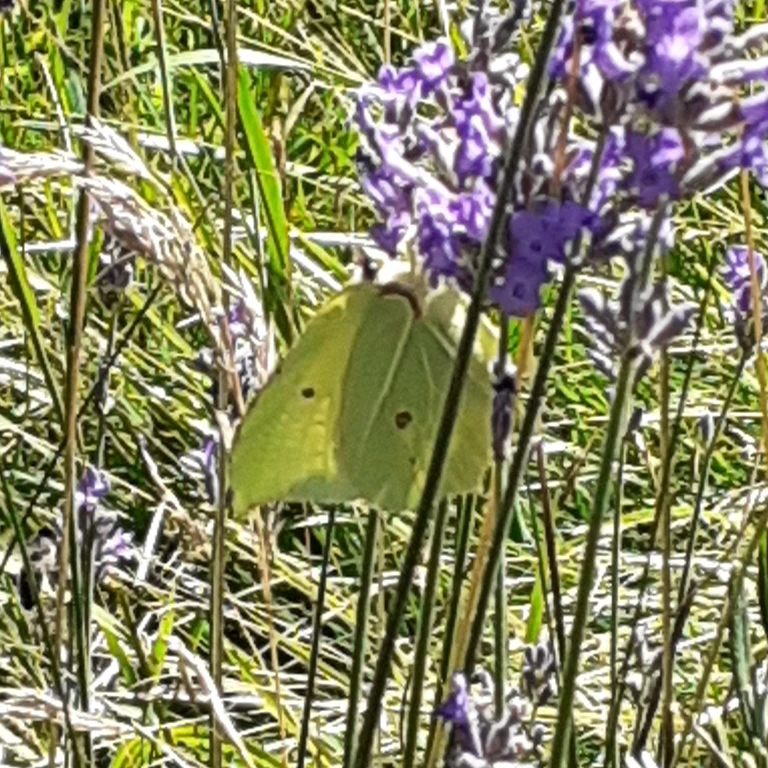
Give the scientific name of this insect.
Gonepteryx rhamni
